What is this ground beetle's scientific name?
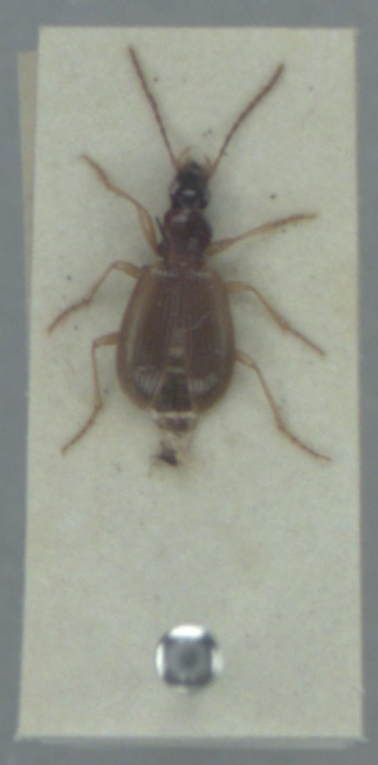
Oxypselaphus obscurus
